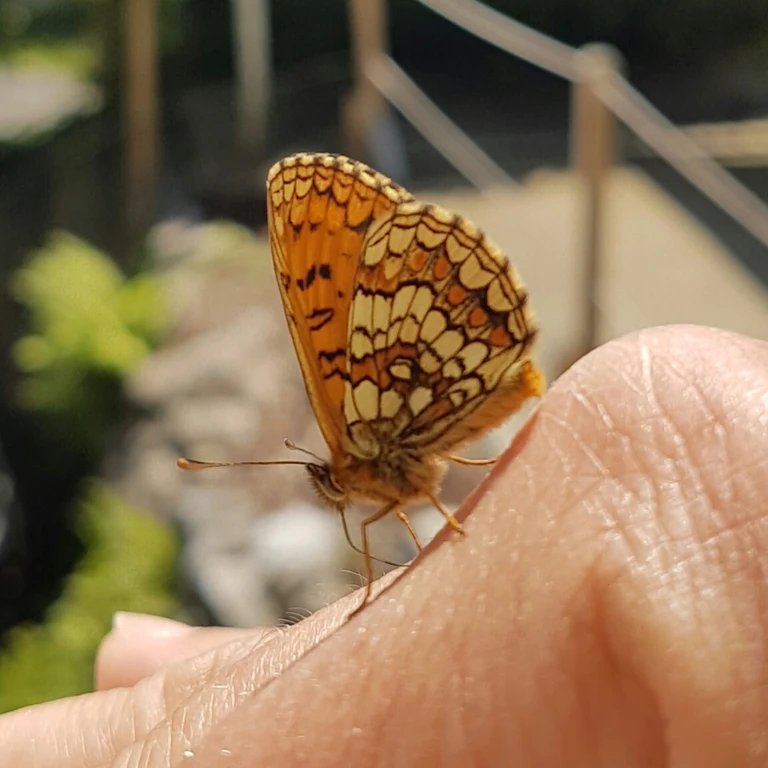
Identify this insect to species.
Melitaea athalia
